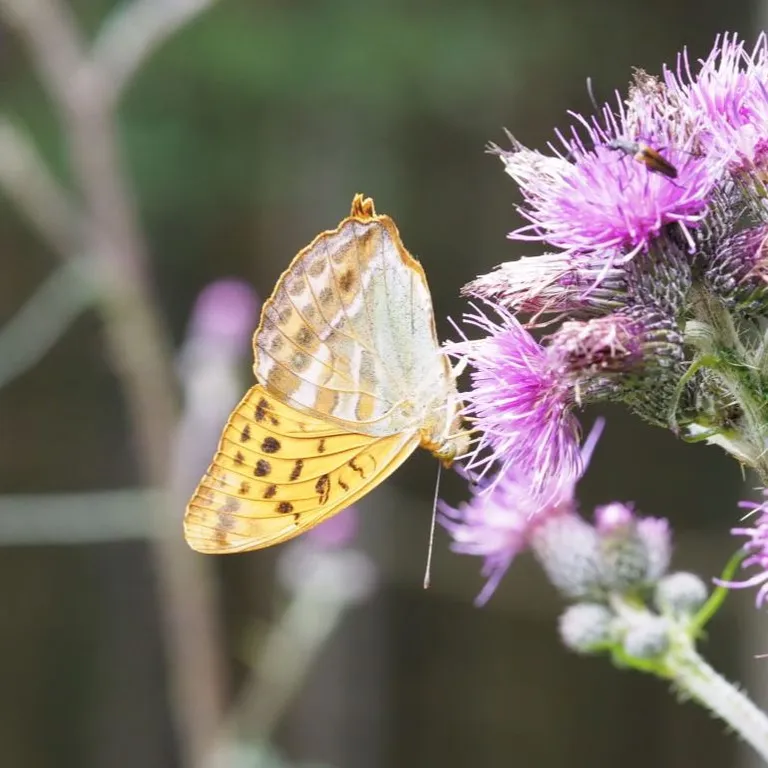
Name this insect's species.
Argynnis paphia
